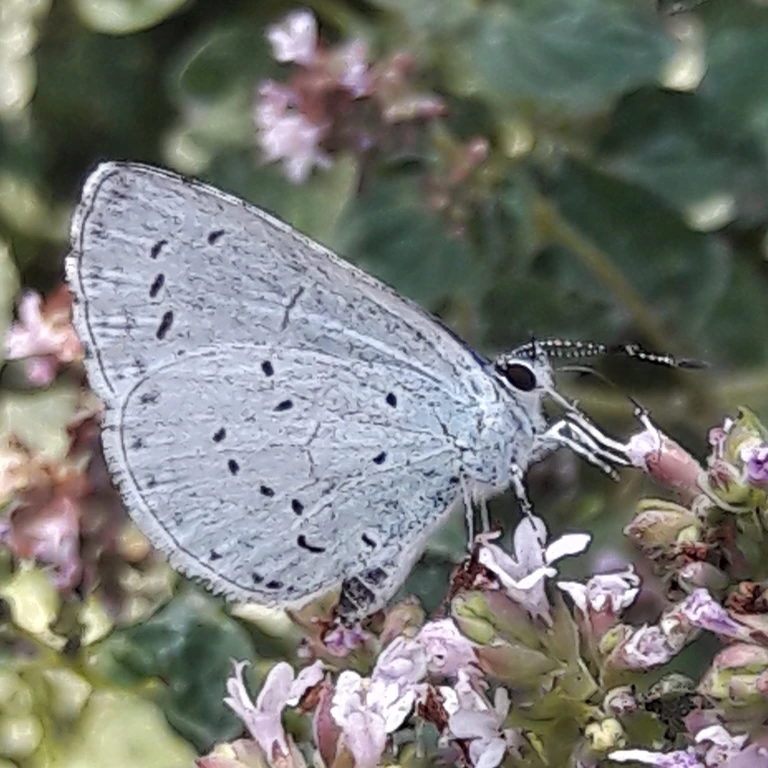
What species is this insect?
Celastrina argiolus
